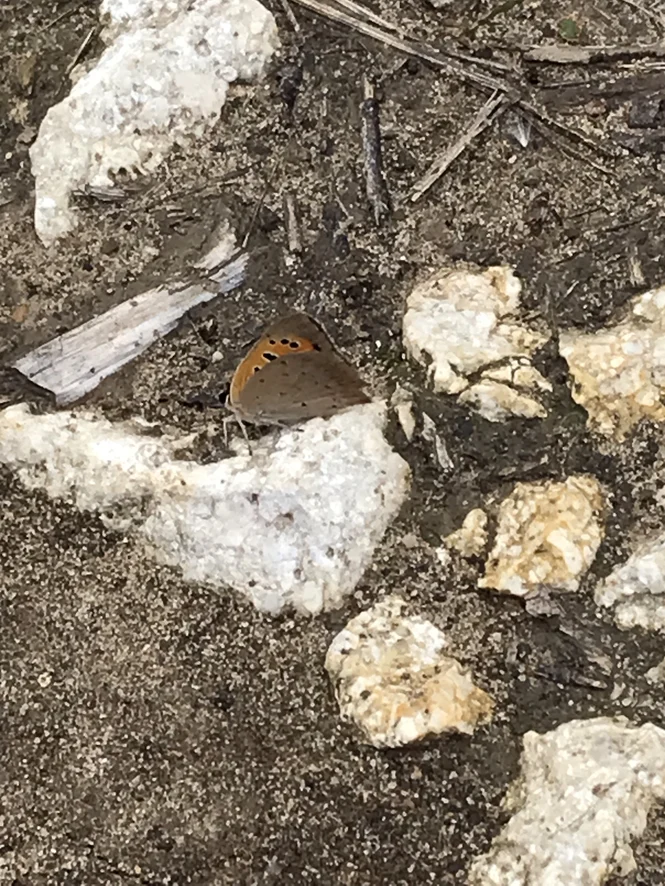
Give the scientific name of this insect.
Lycaena phlaeas
